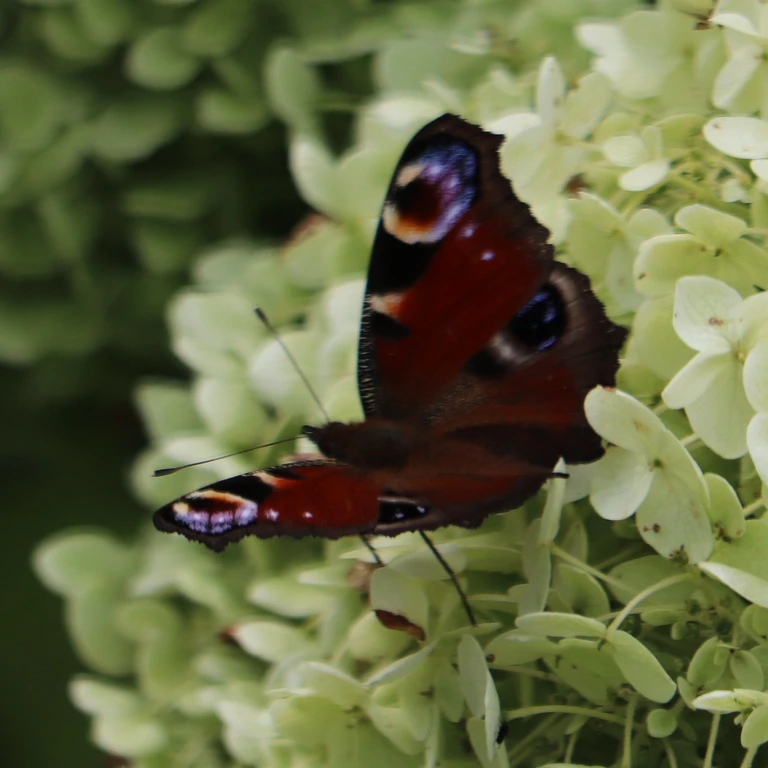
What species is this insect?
Aglais io
